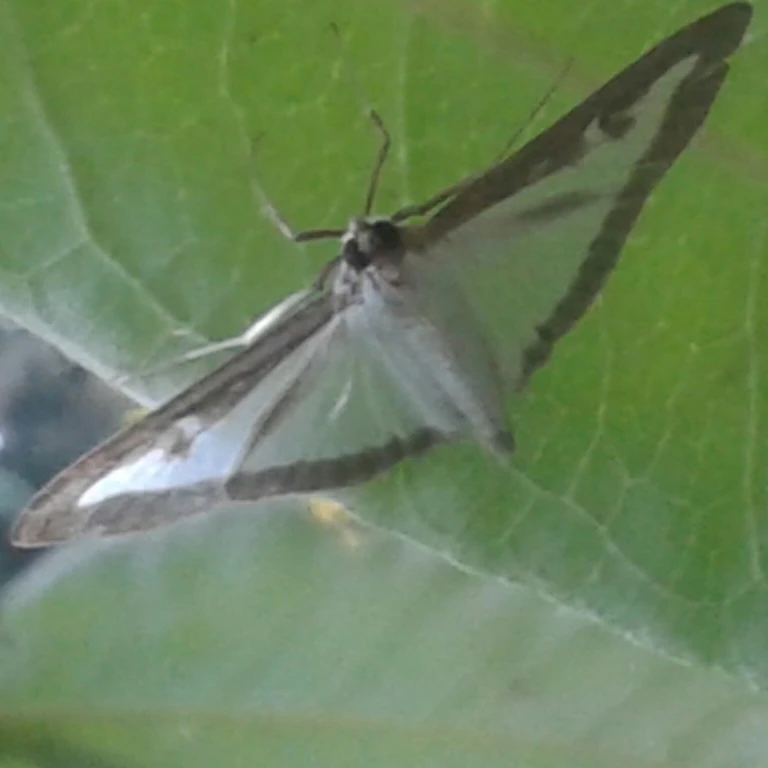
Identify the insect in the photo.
Cydalima perspectalis
